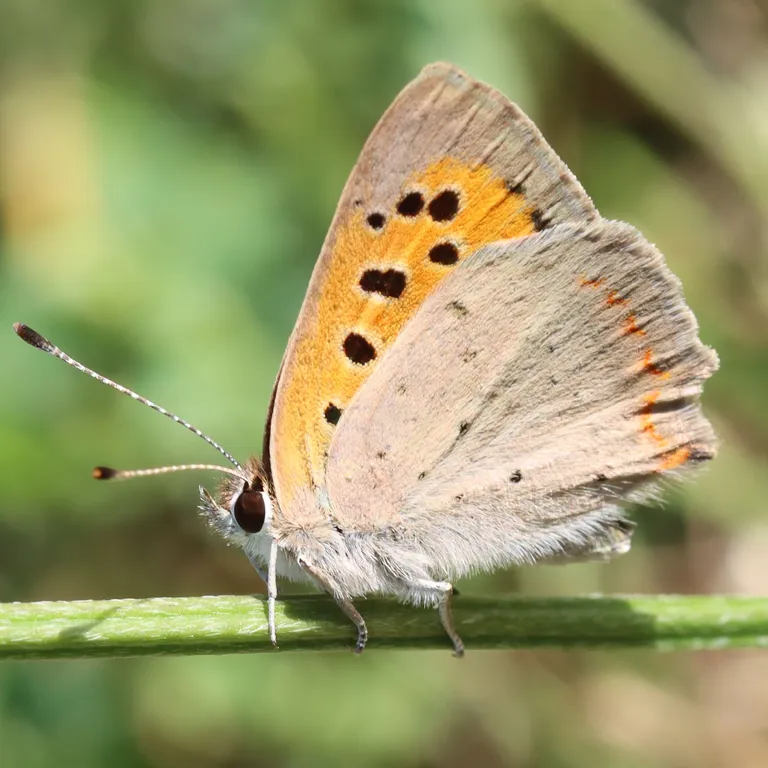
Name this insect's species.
Lycaena phlaeas
